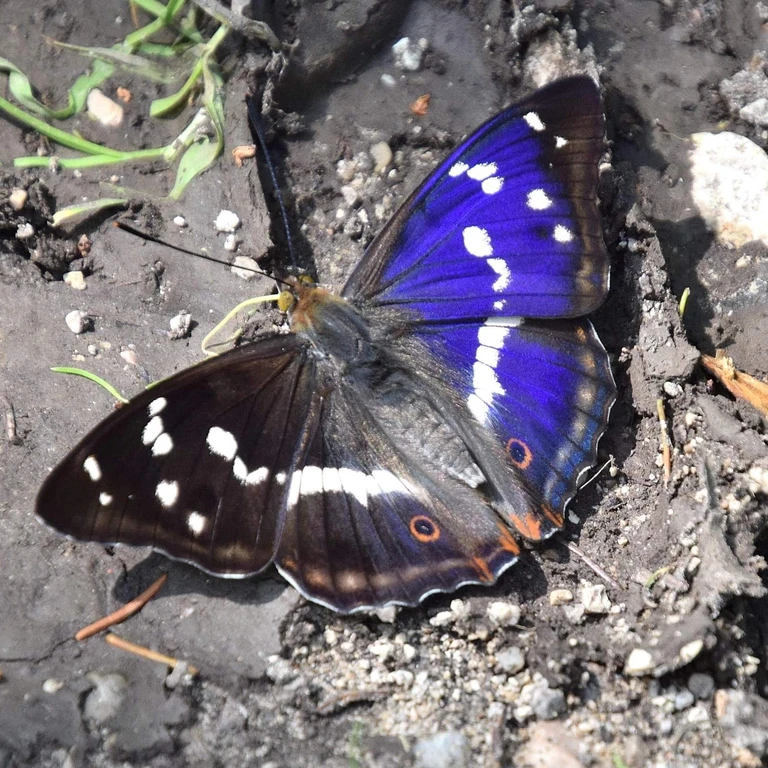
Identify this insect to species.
Apatura iris
